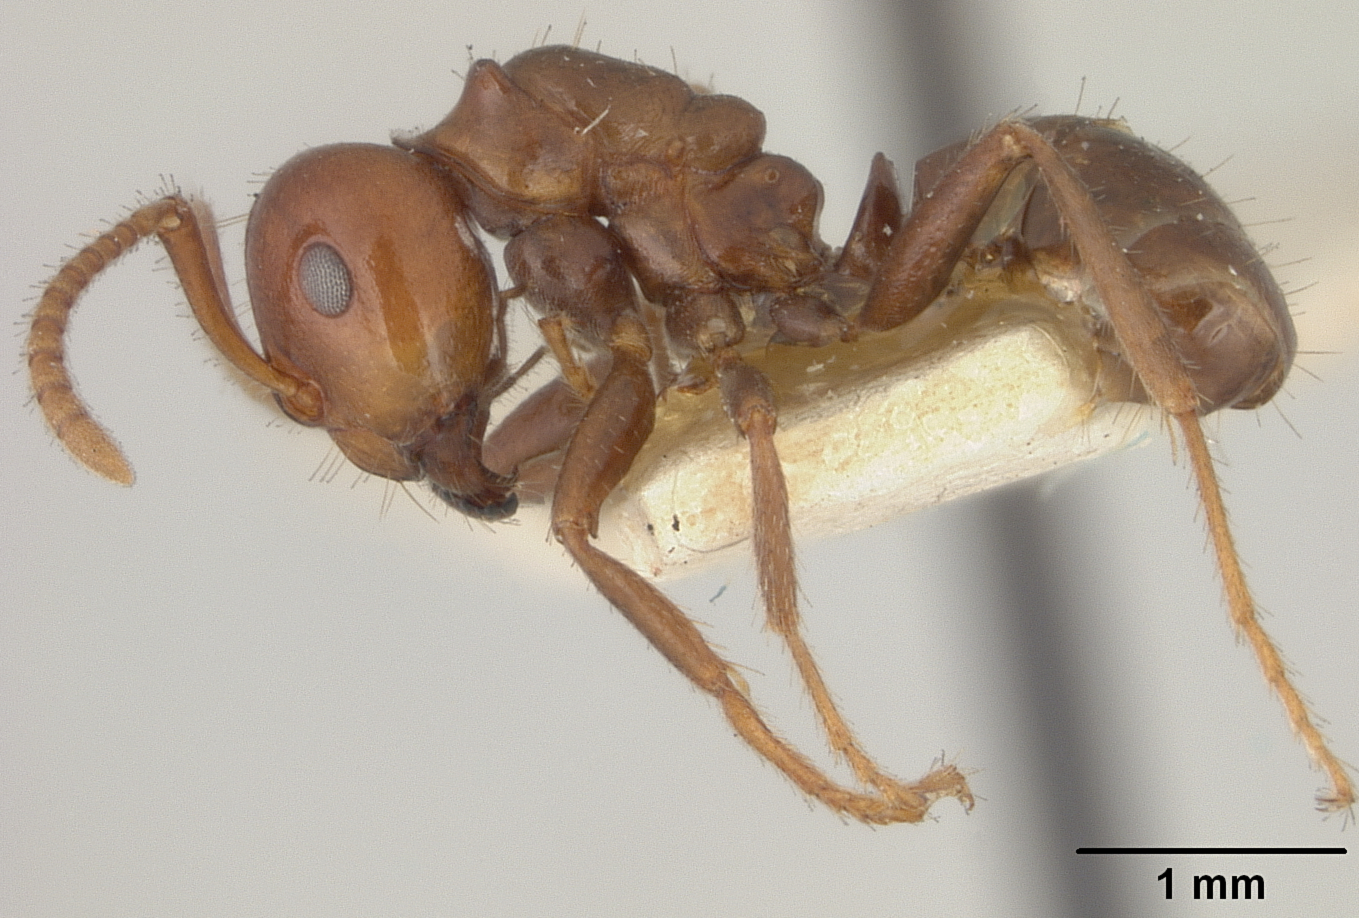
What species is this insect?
Notoncus gilberti
